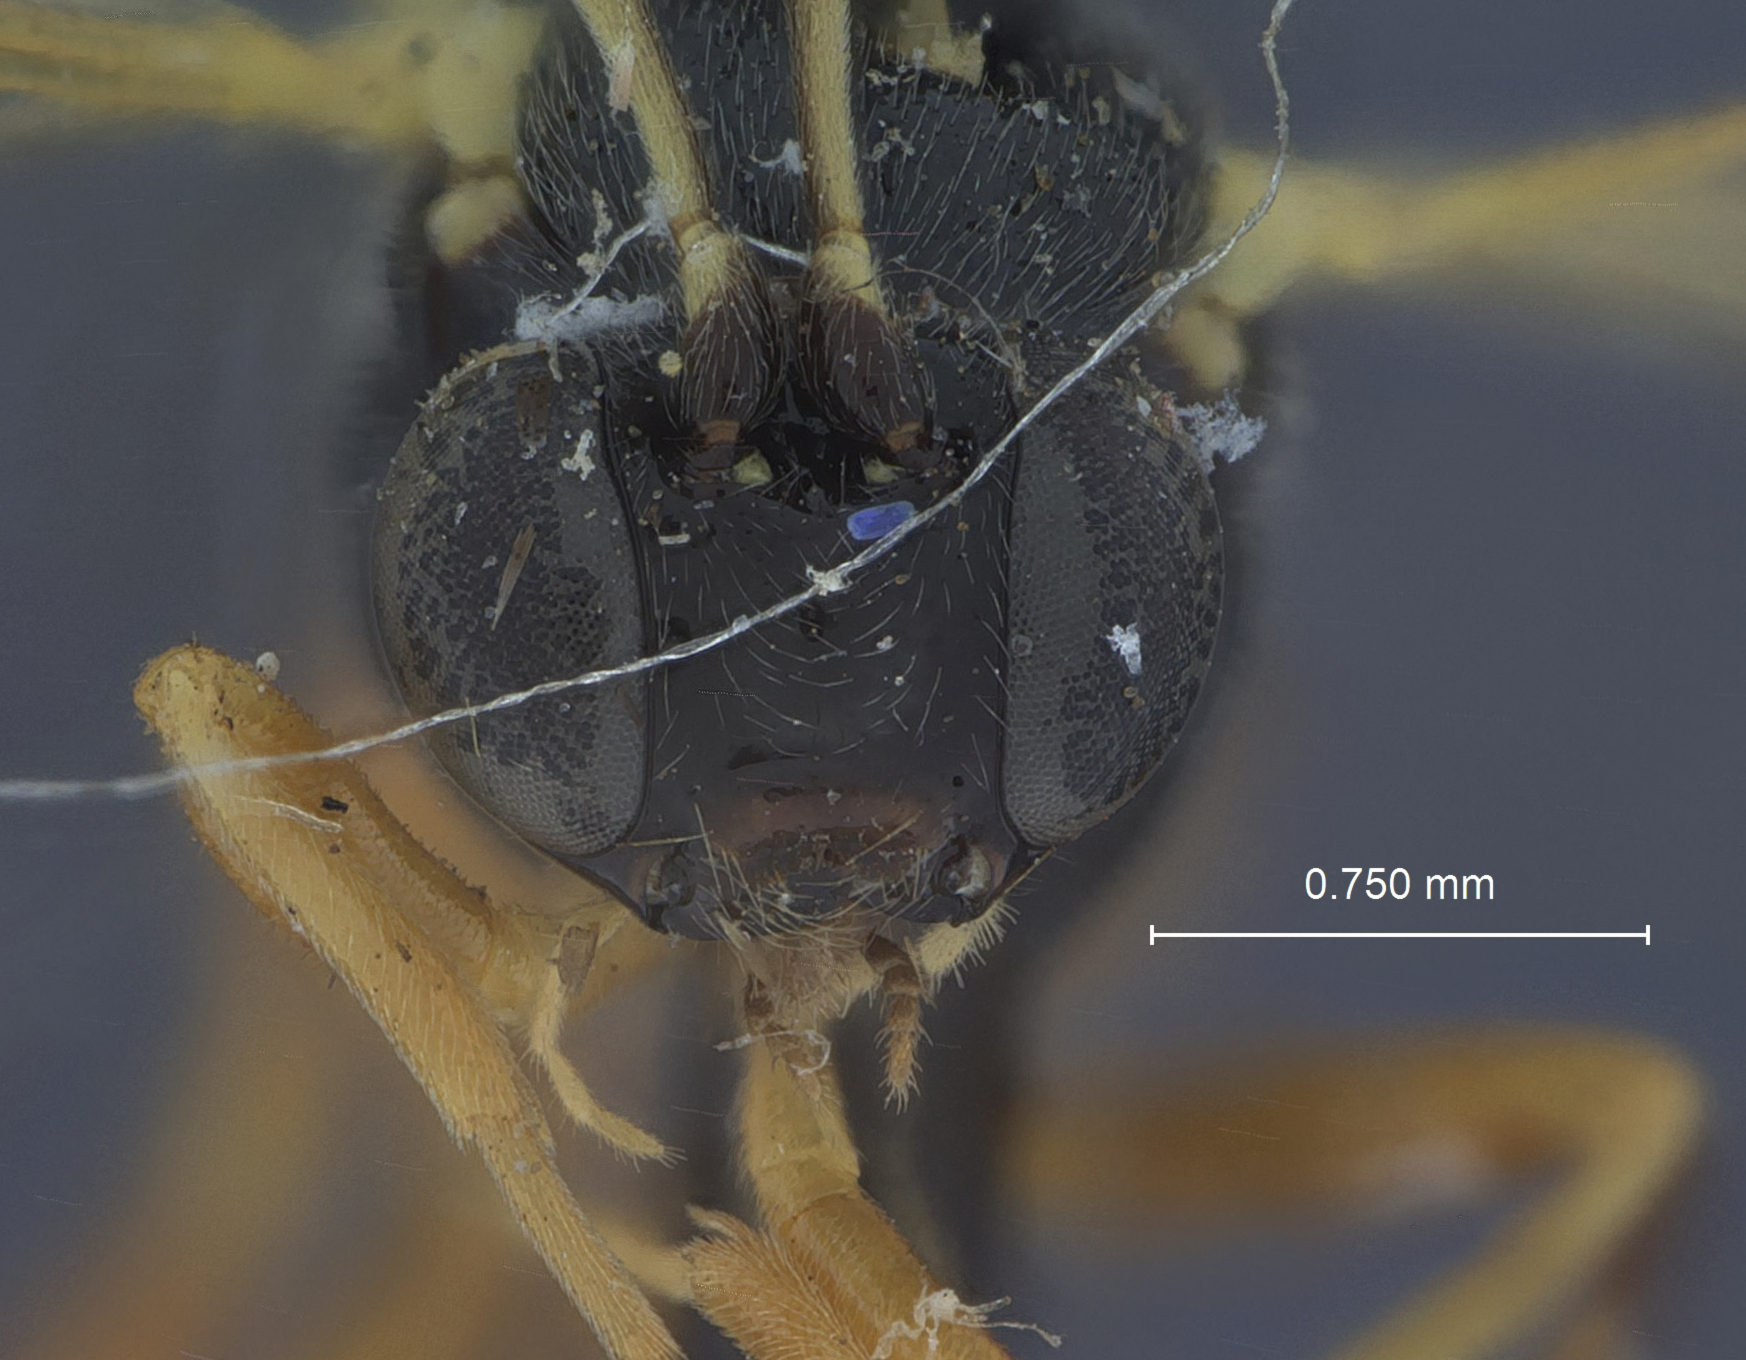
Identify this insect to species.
Pimpla kuwanai
